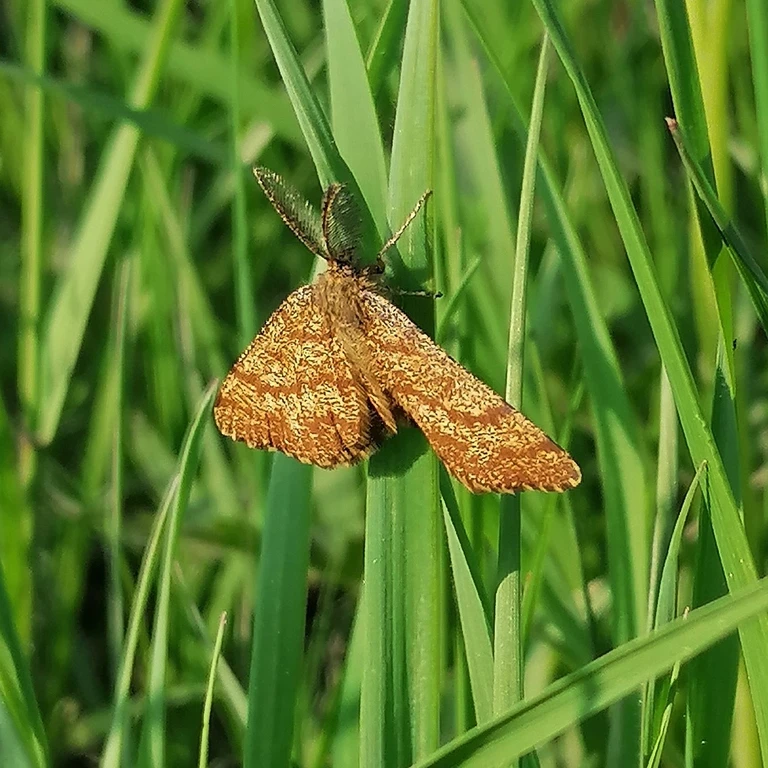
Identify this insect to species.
Ematurga atomaria
